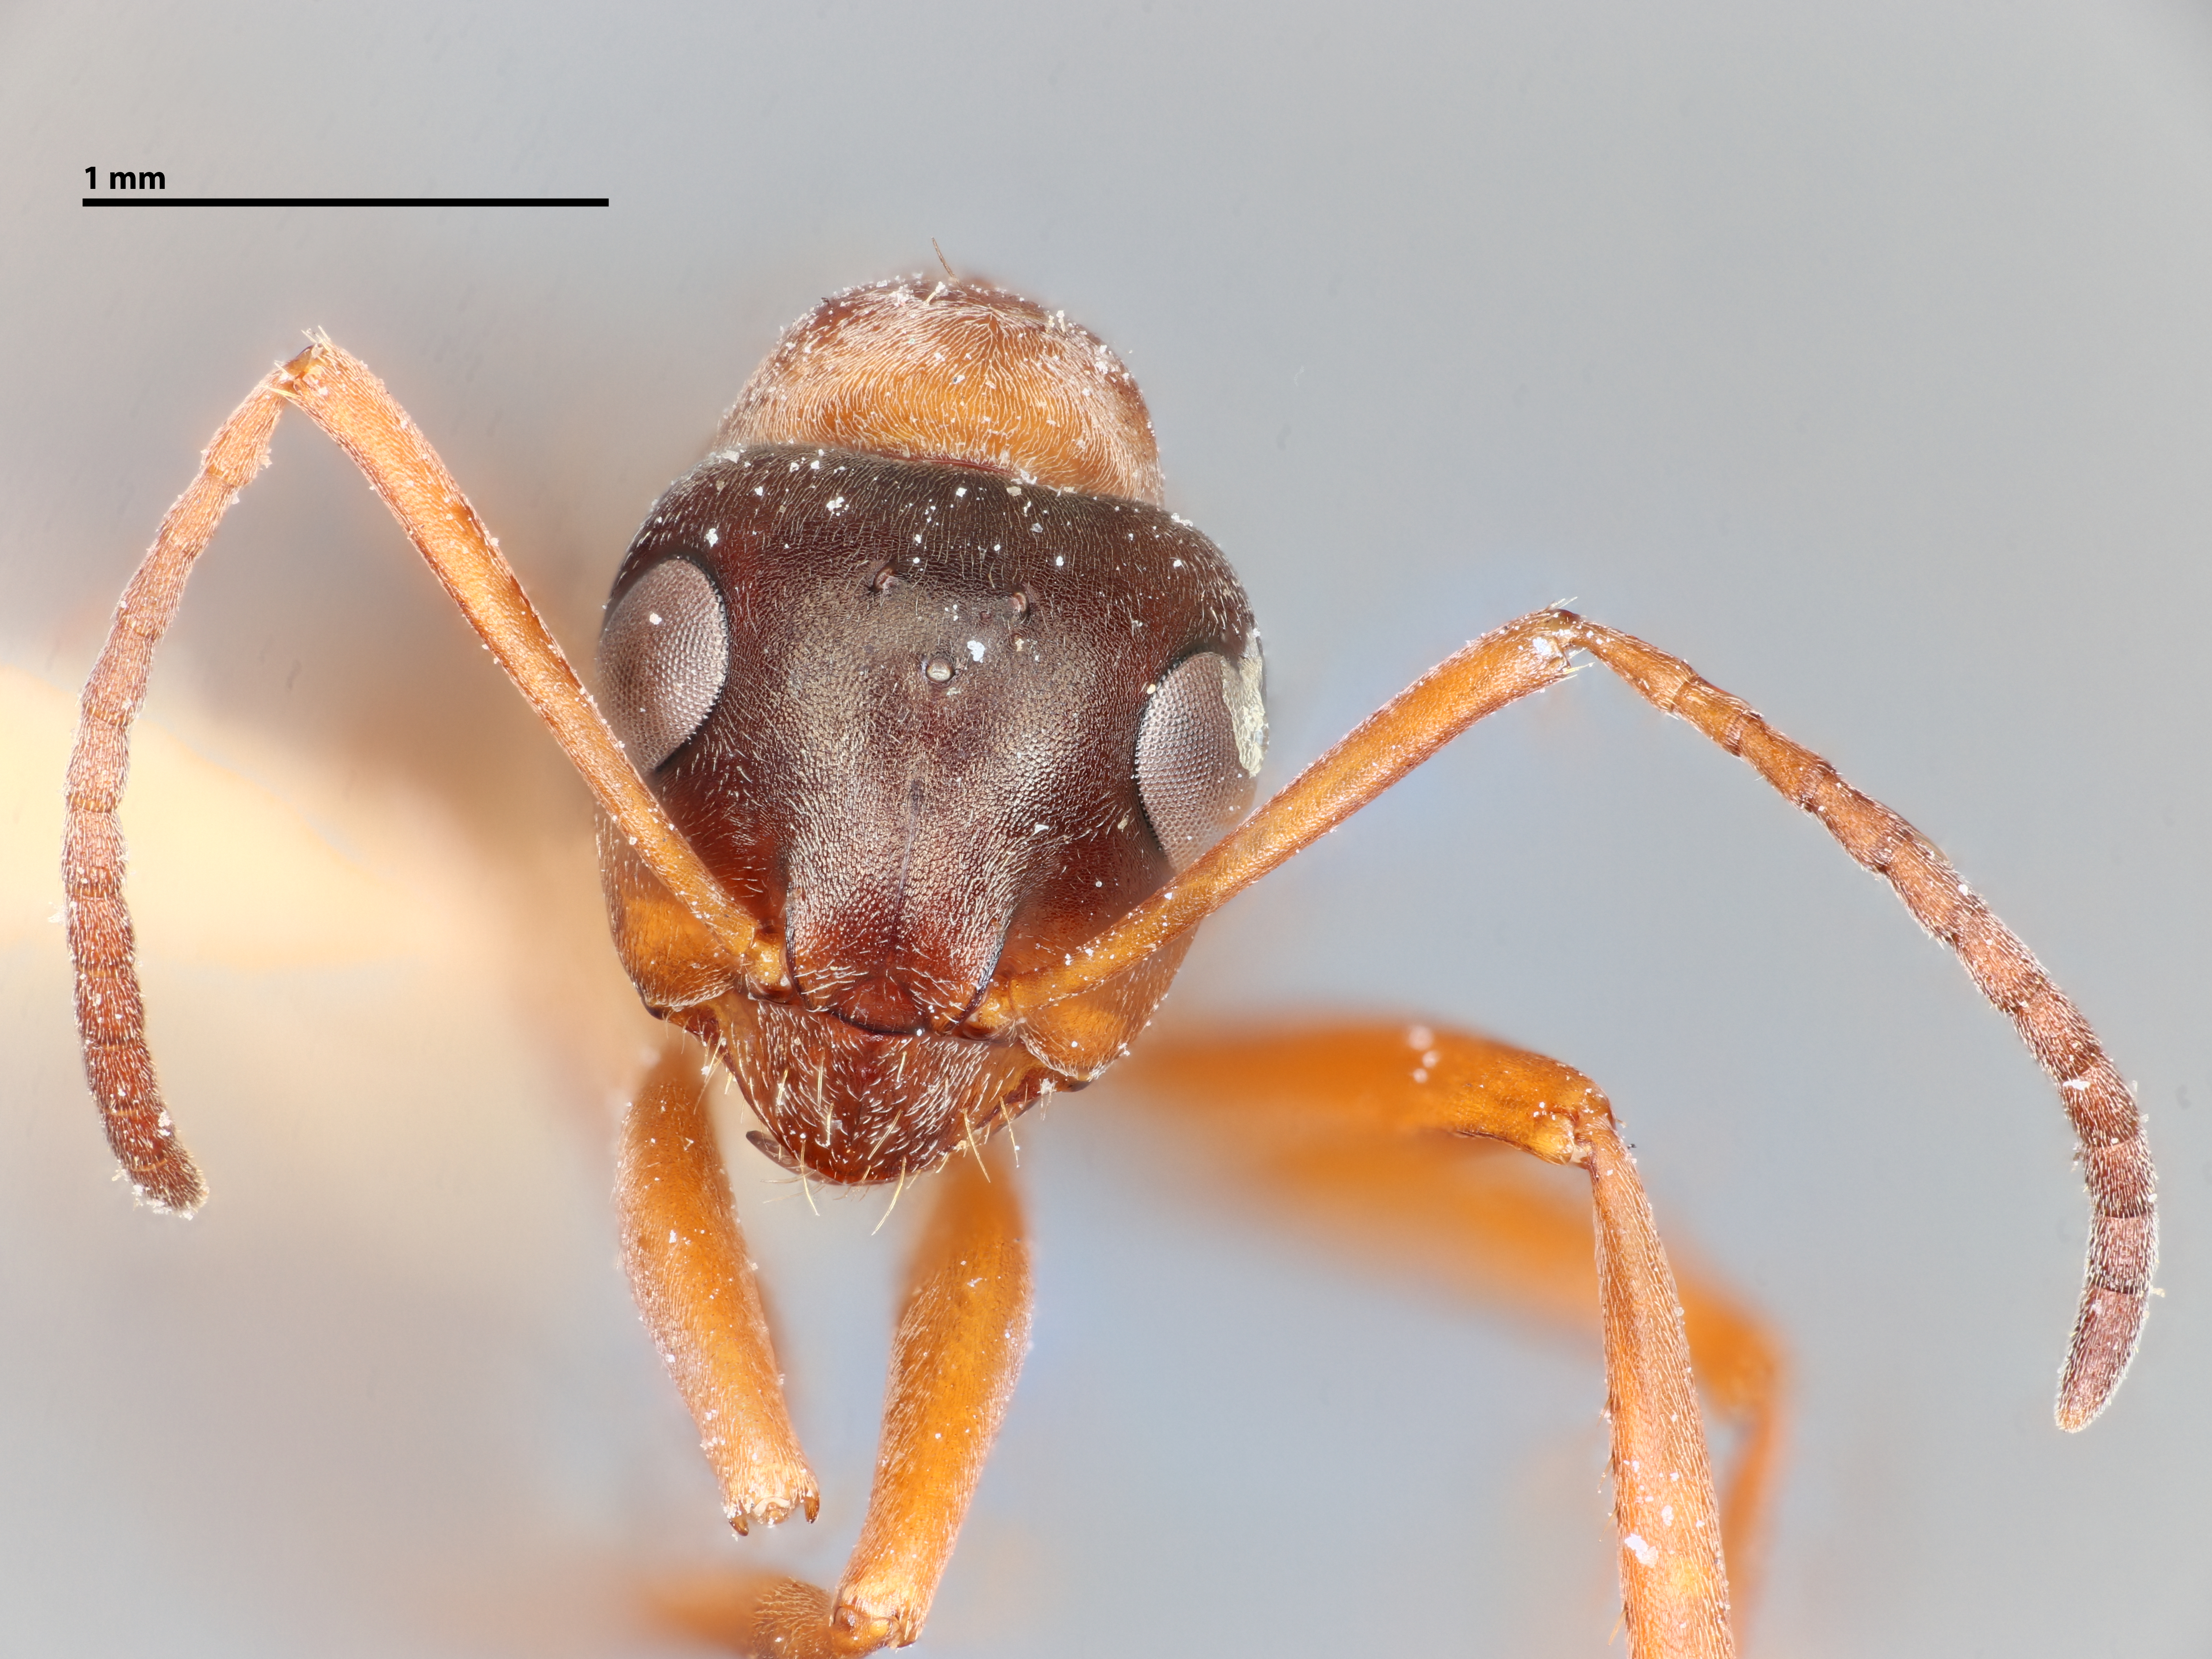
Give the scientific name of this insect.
Formica fusca
